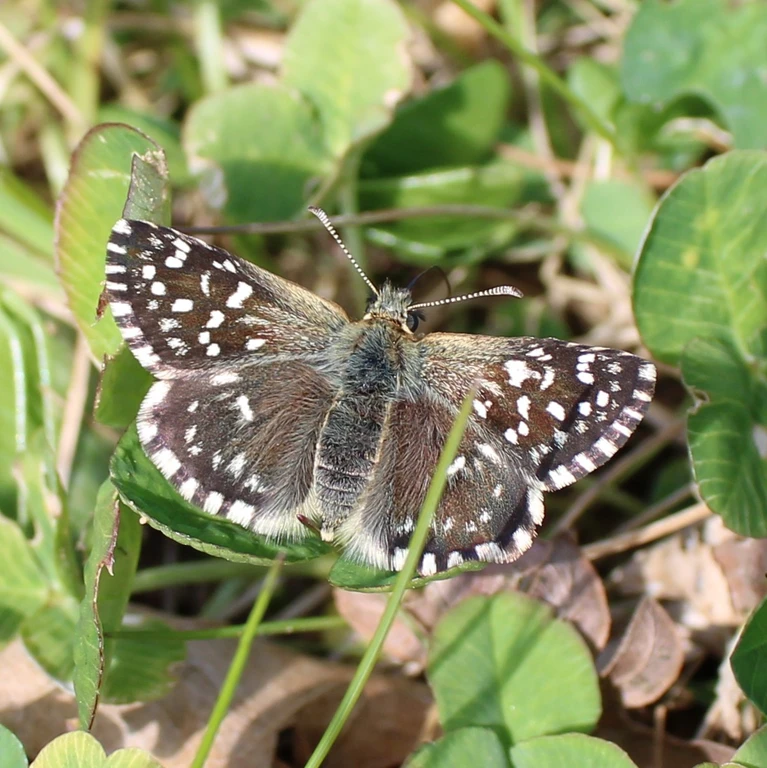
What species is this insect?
Pyrgus malvae
